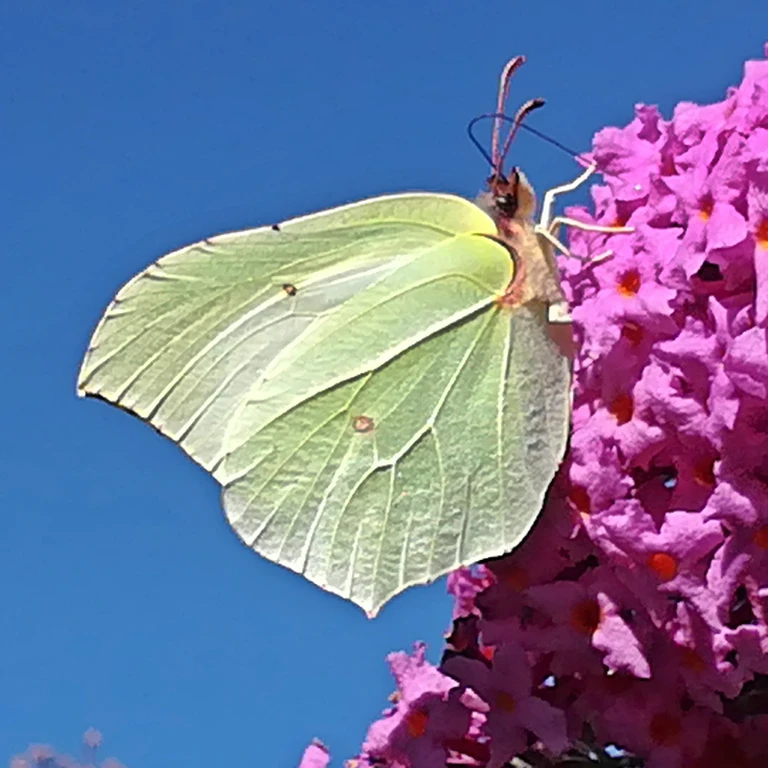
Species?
Gonepteryx rhamni
